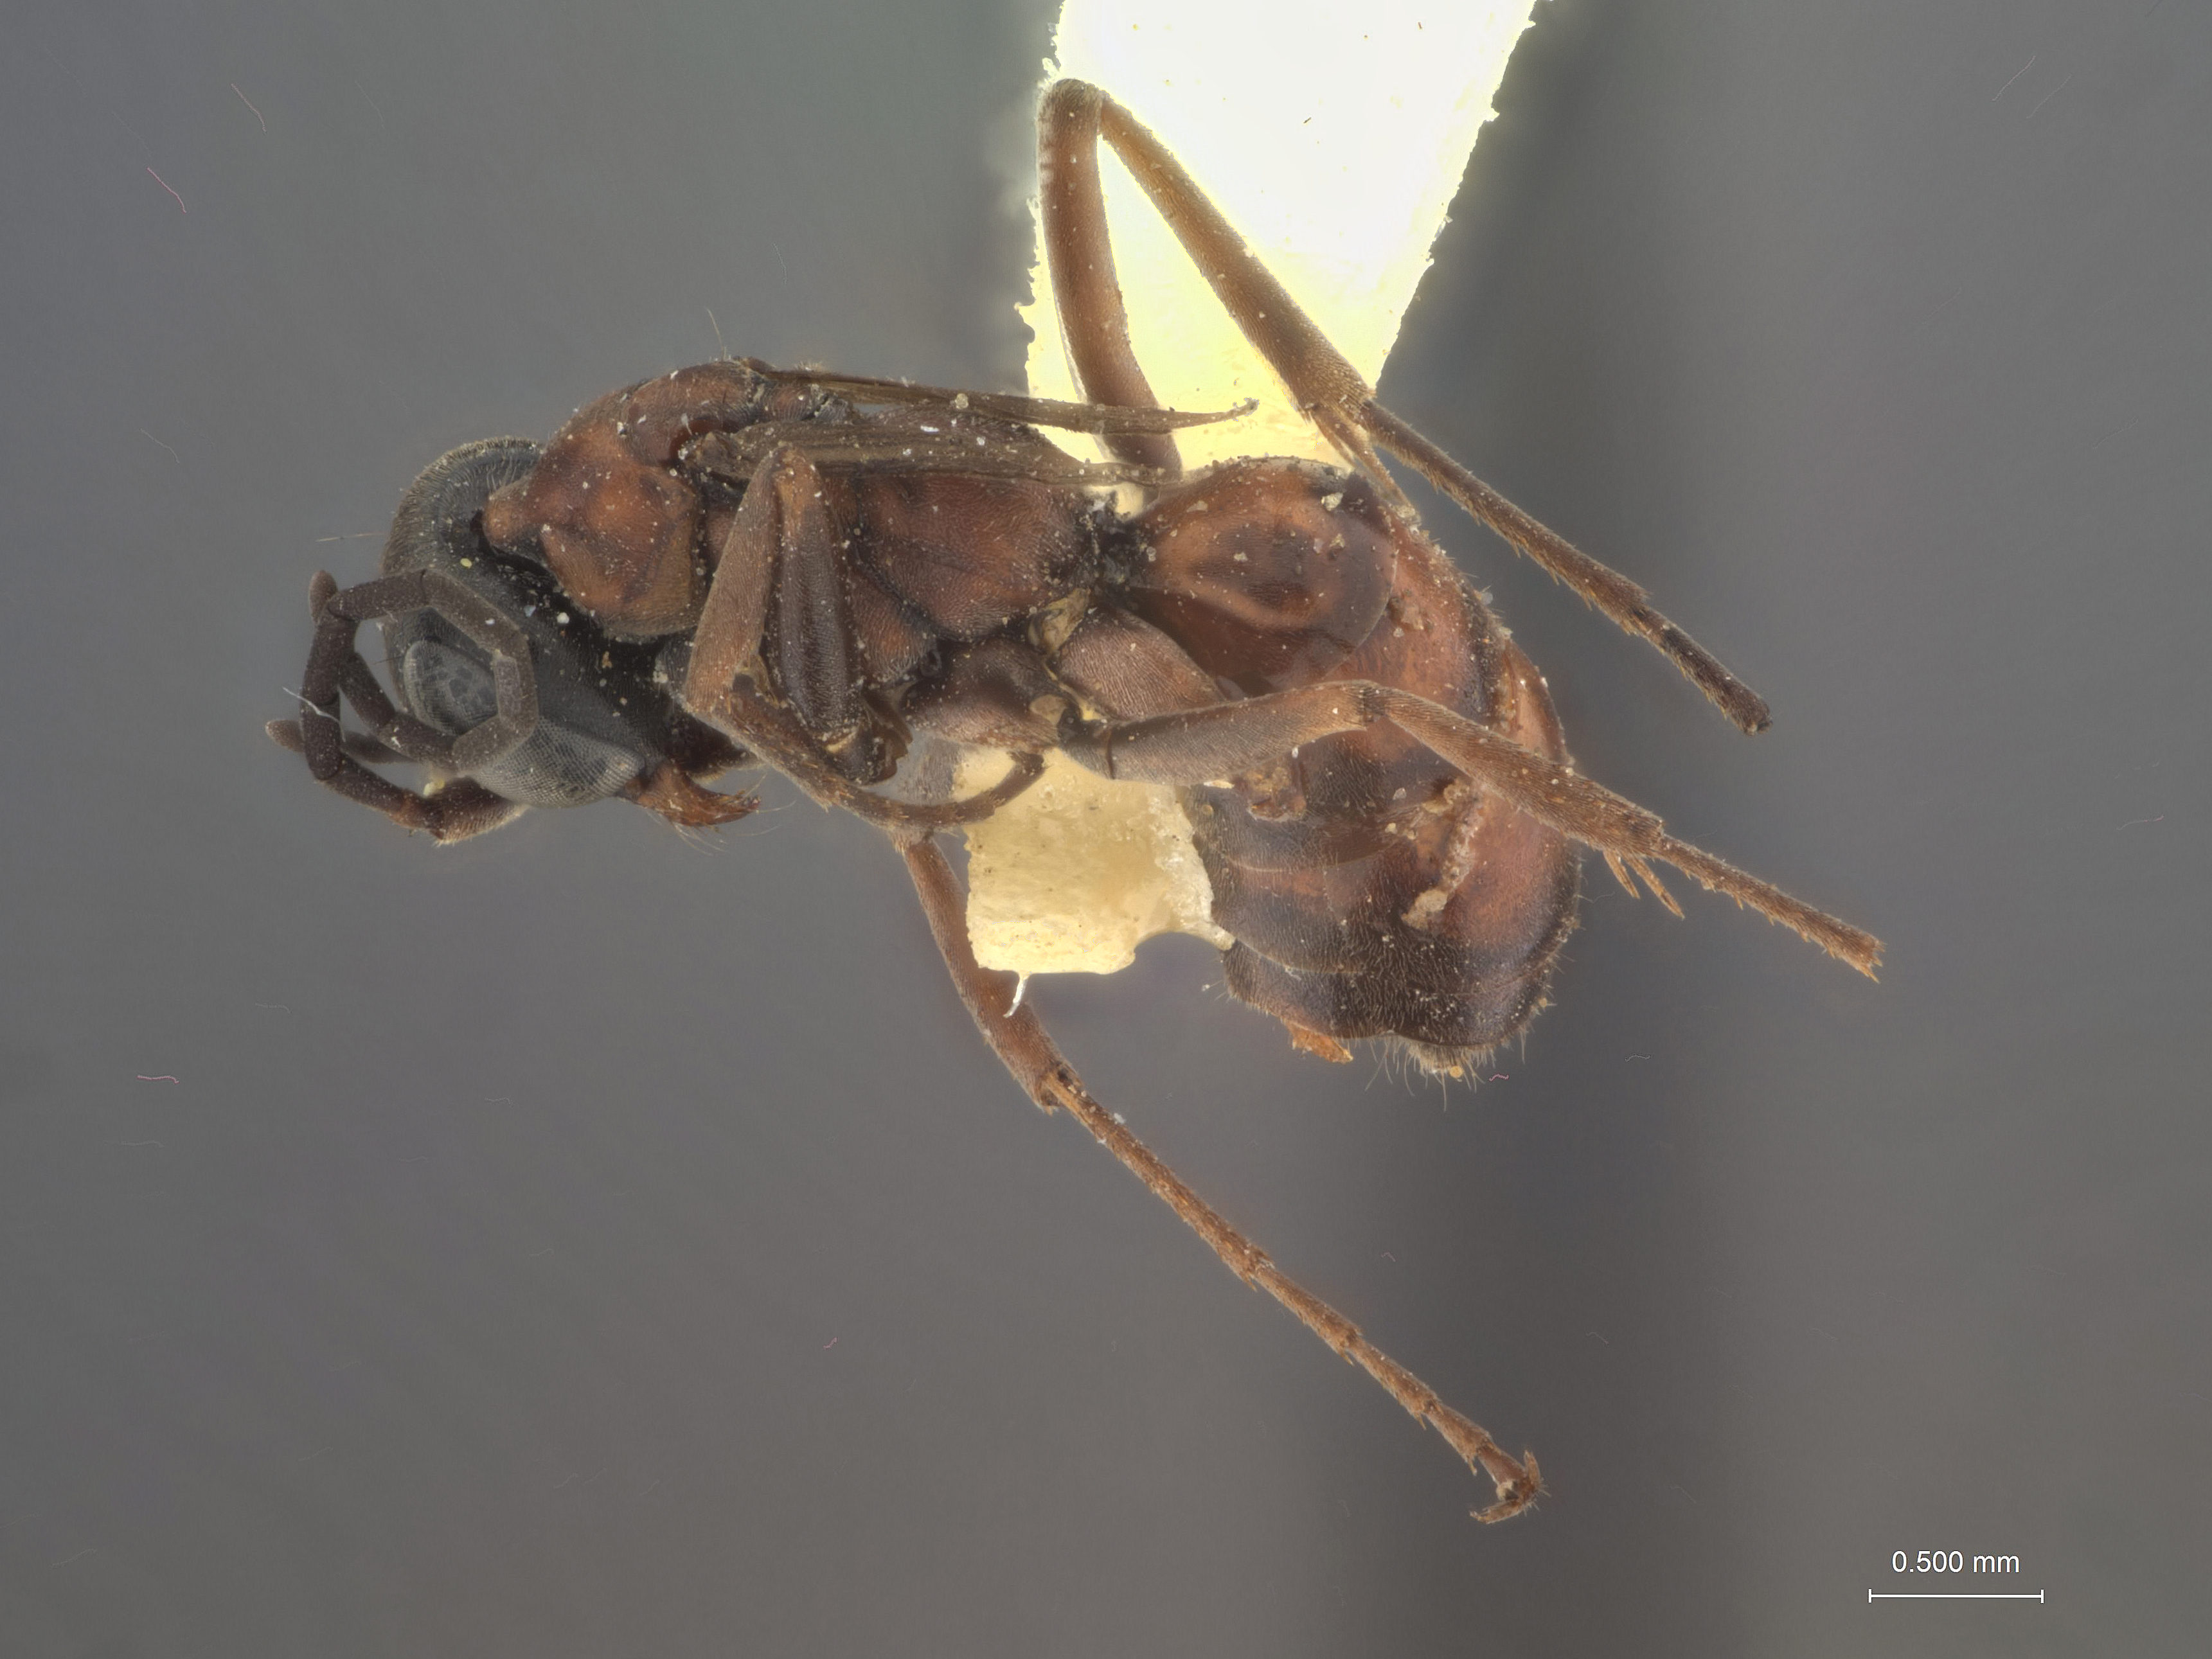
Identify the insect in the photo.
Priocnemis abbreviatus
